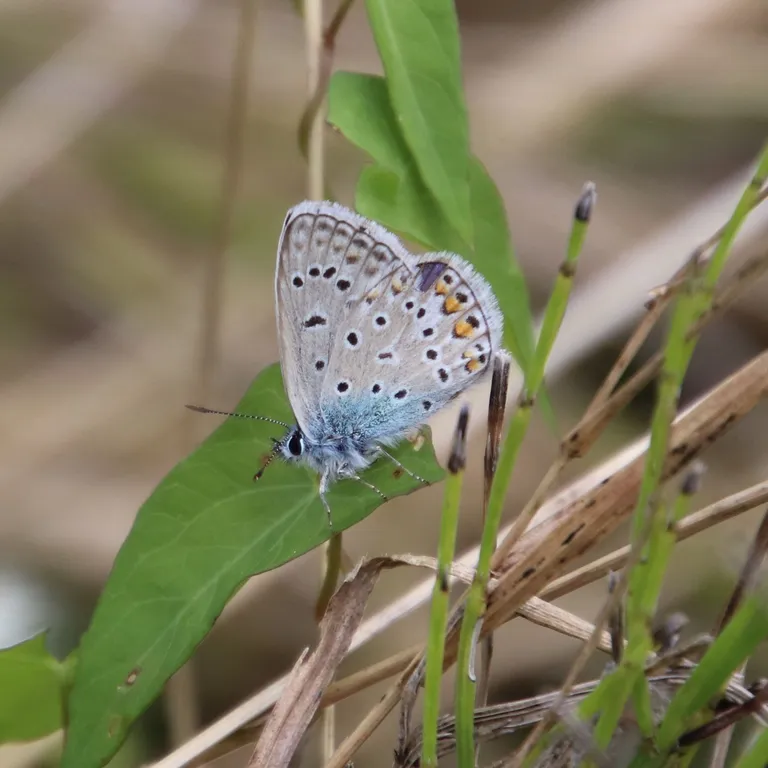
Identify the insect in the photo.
Polyommatus icarus
